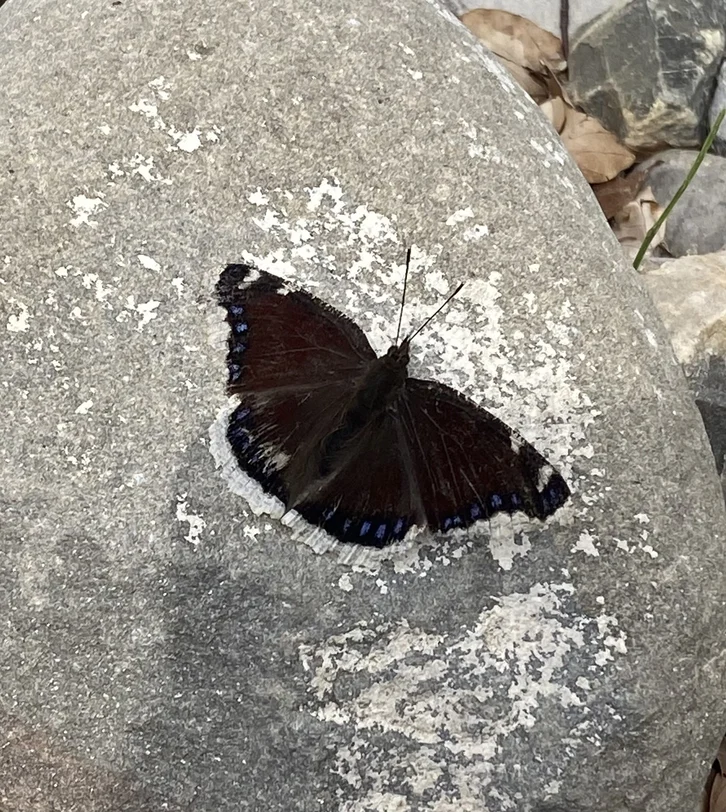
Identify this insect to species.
Nymphalis antiopa
